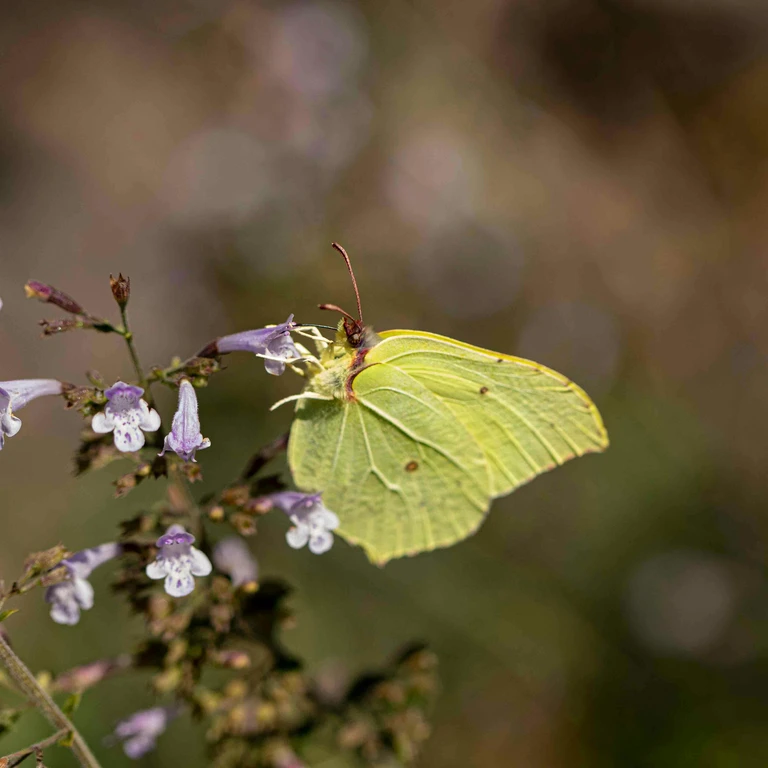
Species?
Gonepteryx rhamni
